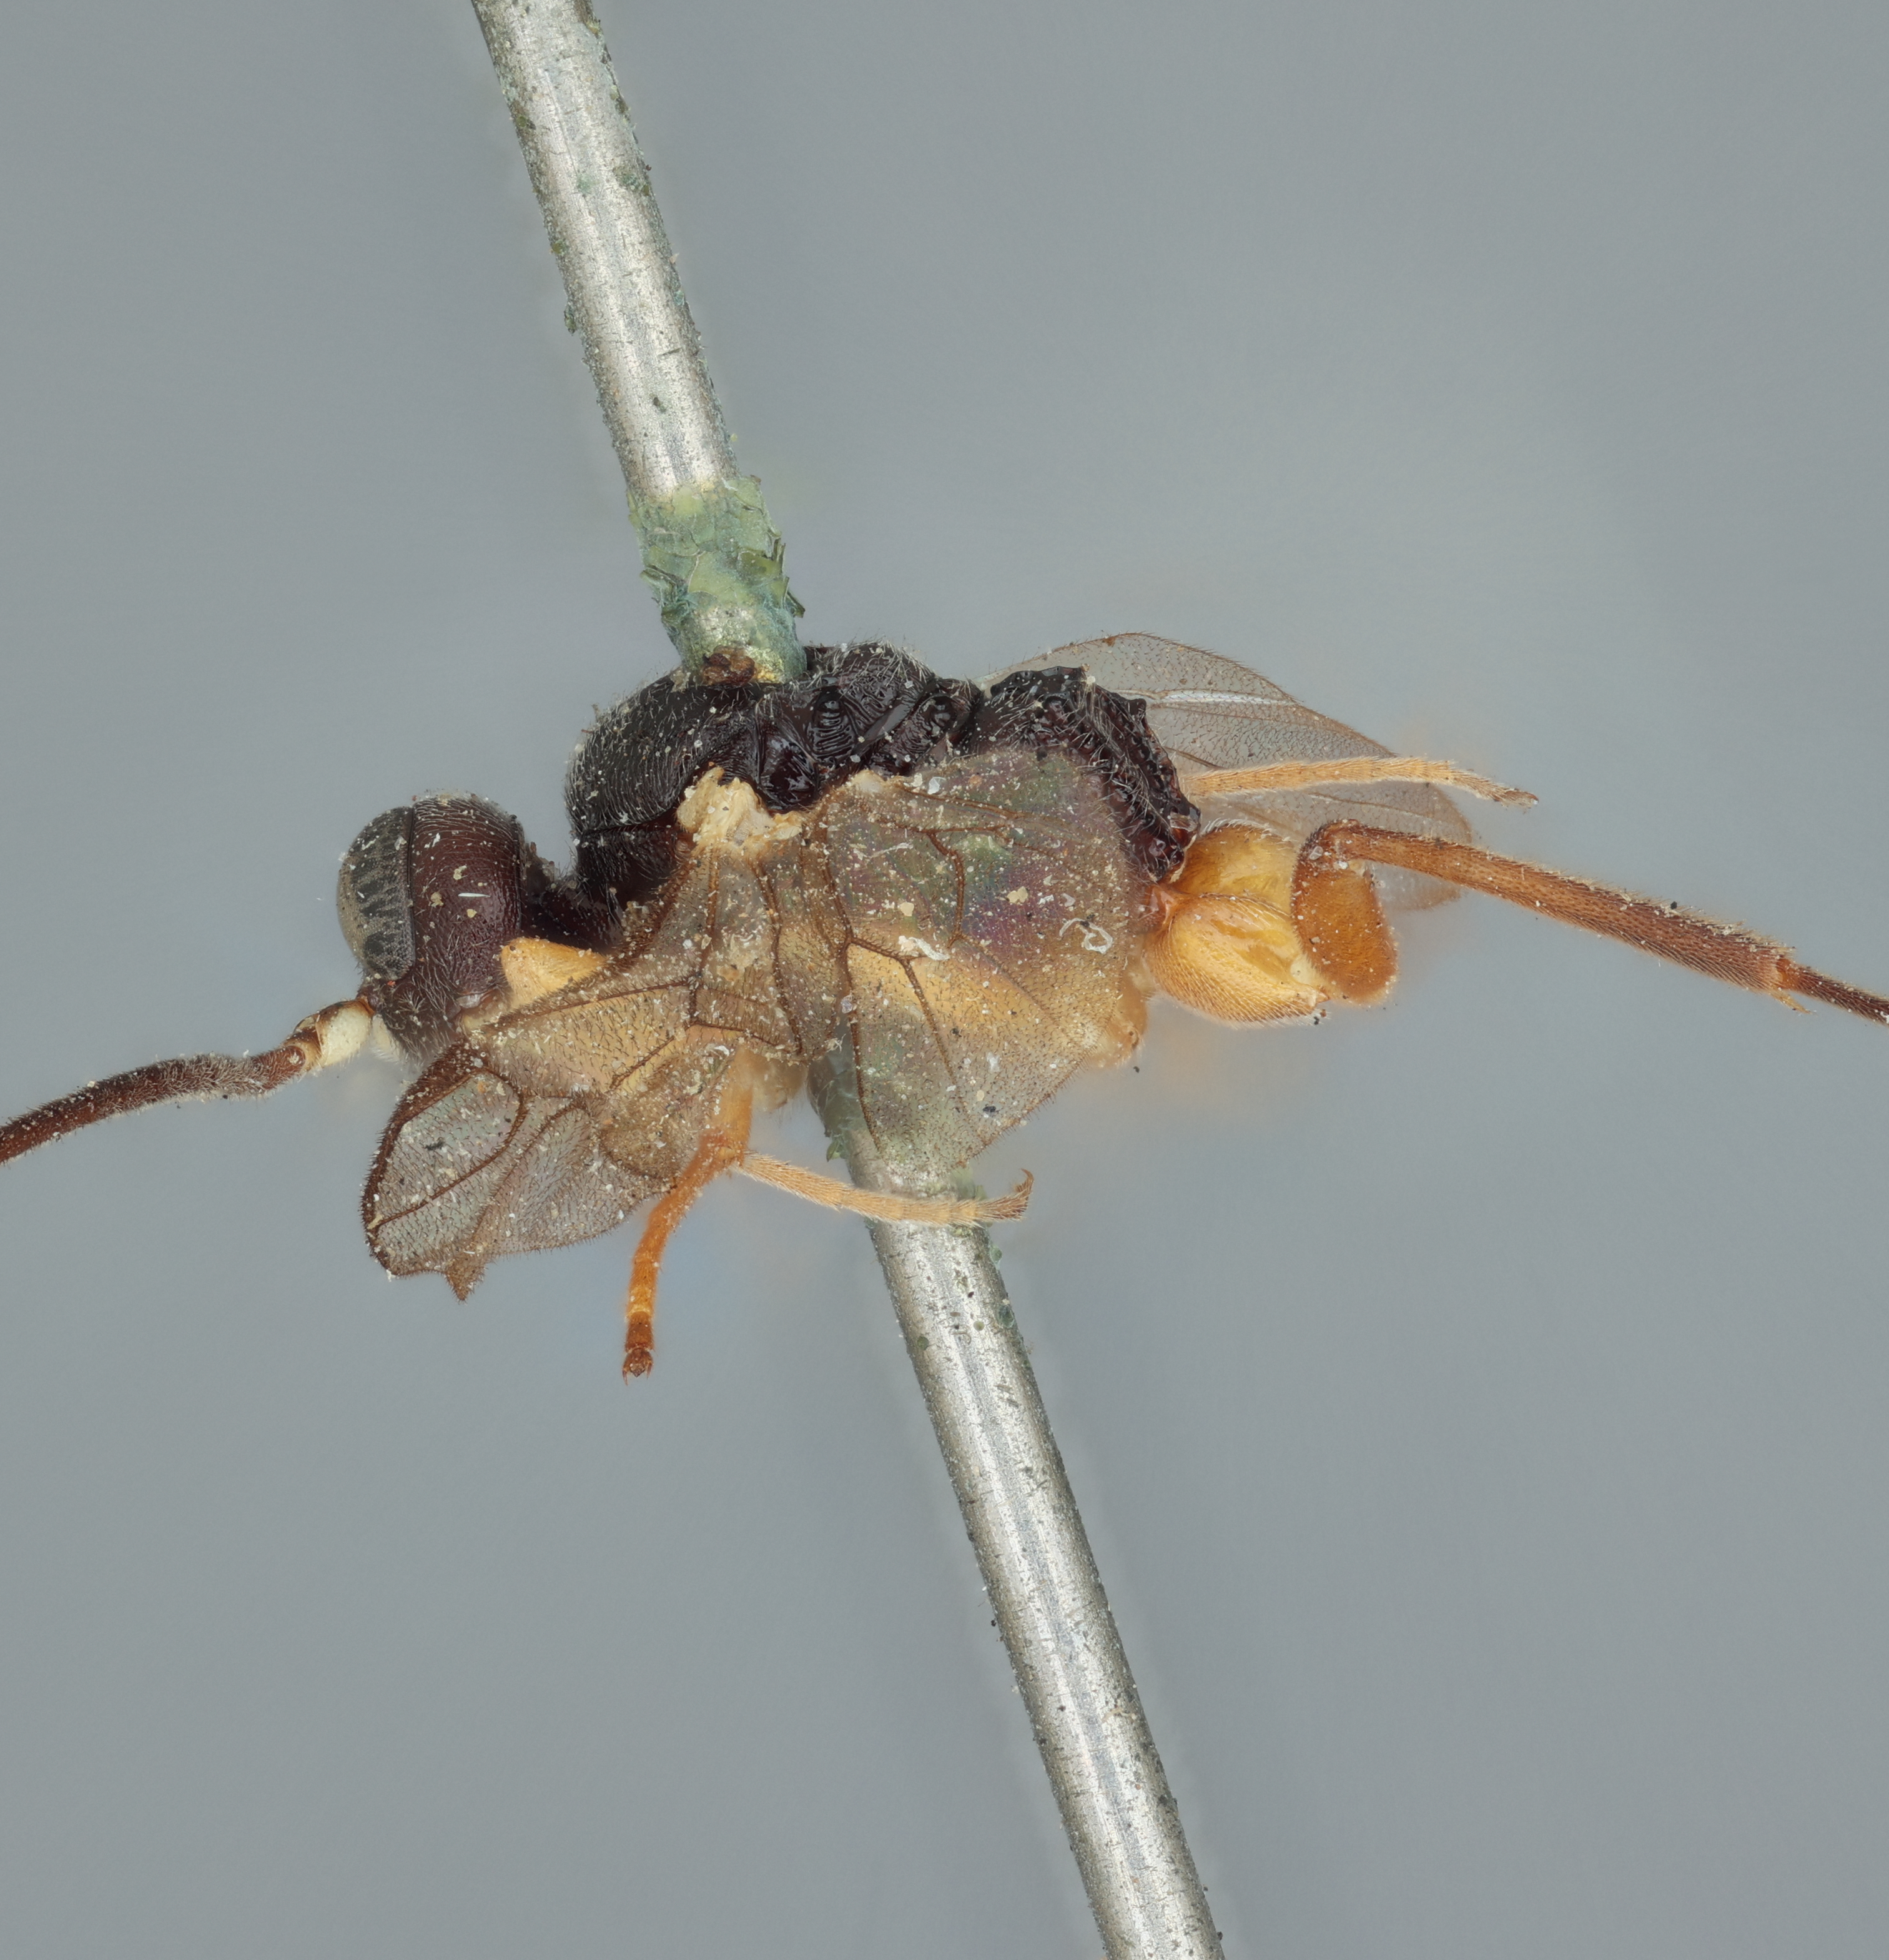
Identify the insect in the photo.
Hemiteles cressoni
